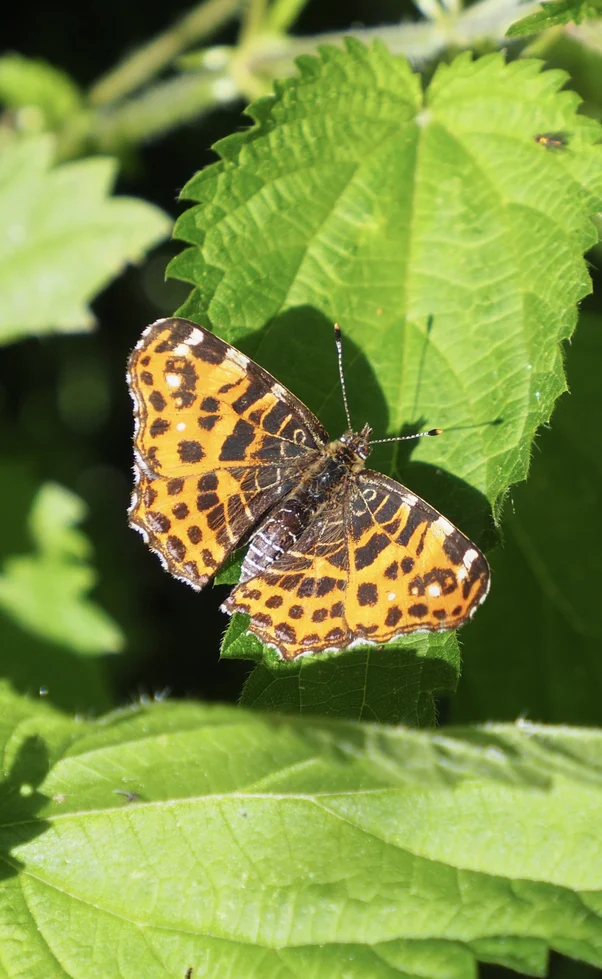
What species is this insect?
Araschnia levana
